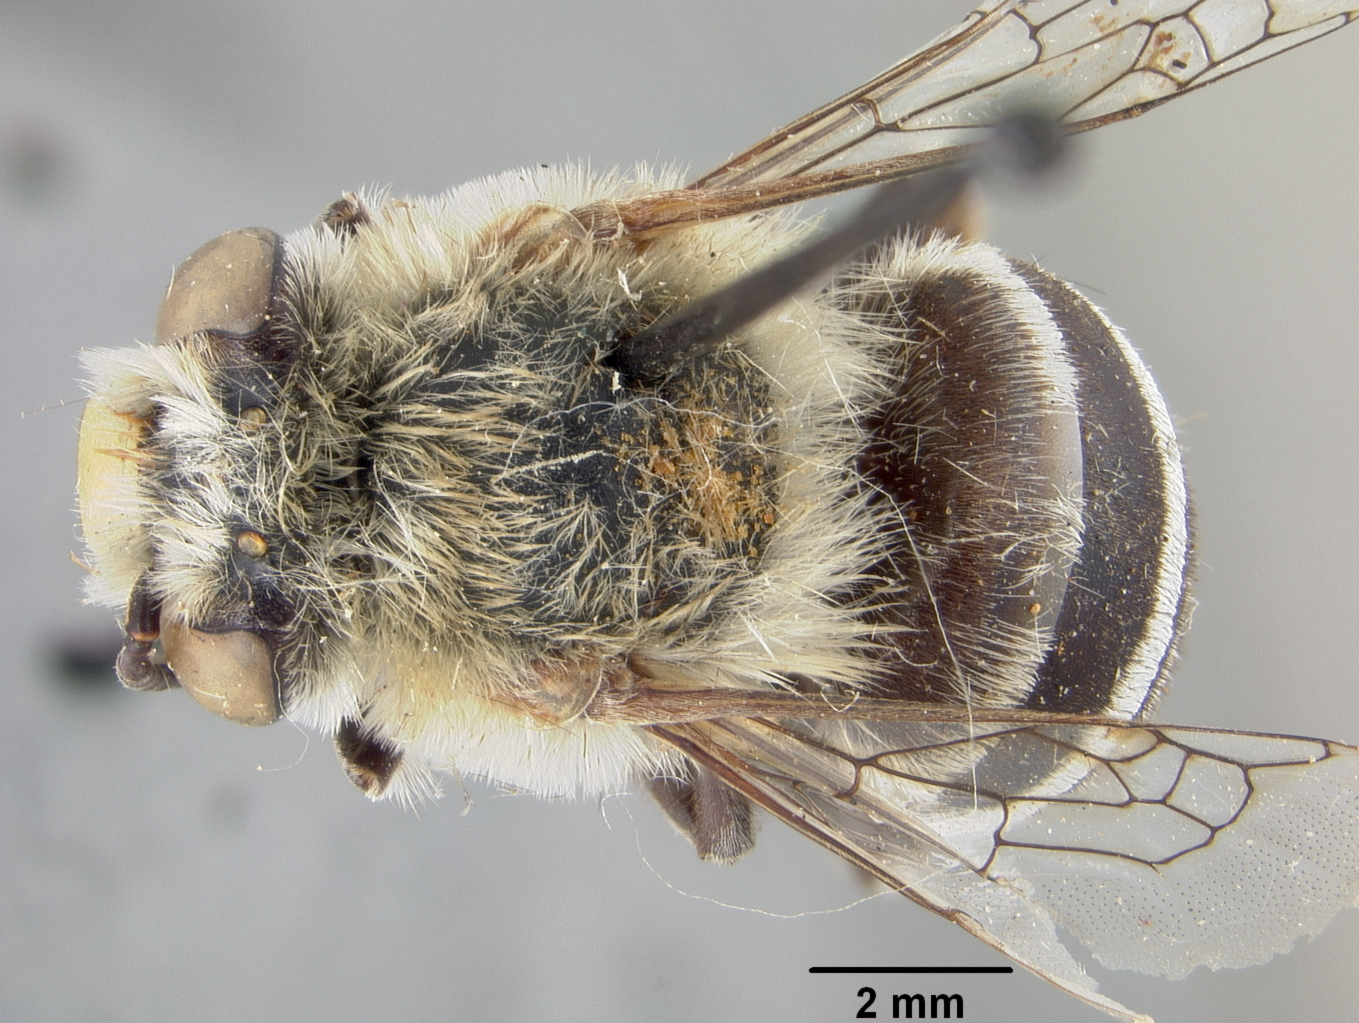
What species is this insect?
Anthophora quadrifasciata
